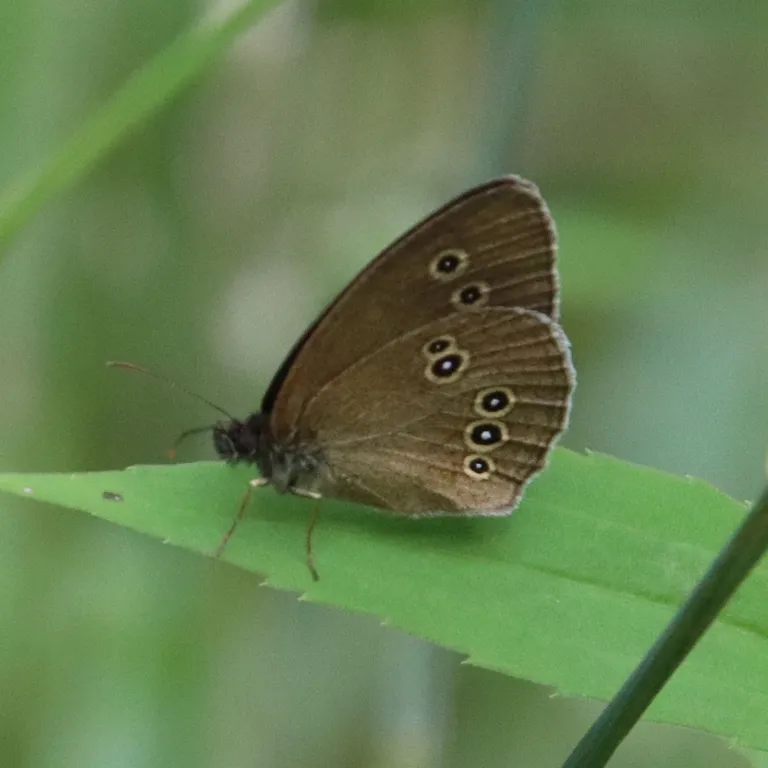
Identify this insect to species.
Aphantopus hyperantus
